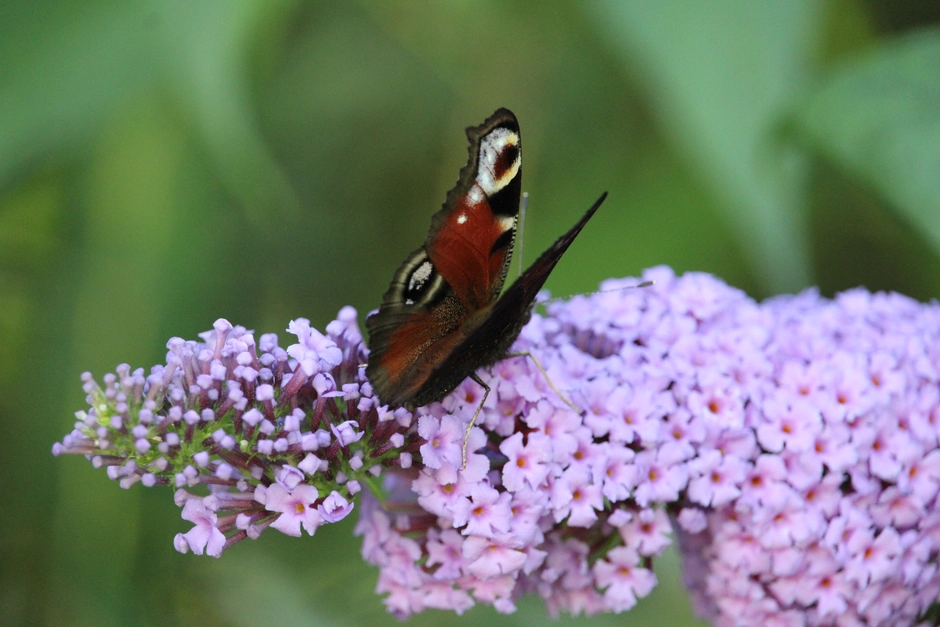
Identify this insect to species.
Aglais io
